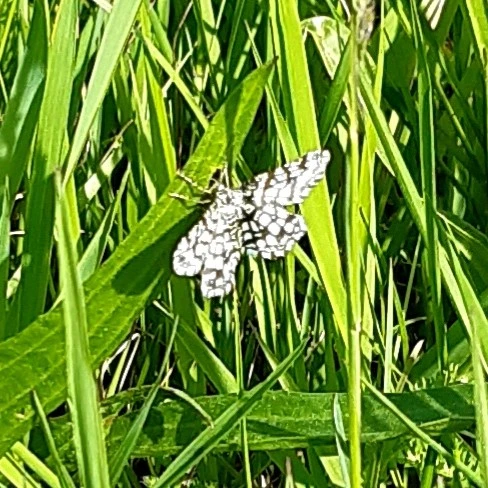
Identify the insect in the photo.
Chiasmia clathrata
